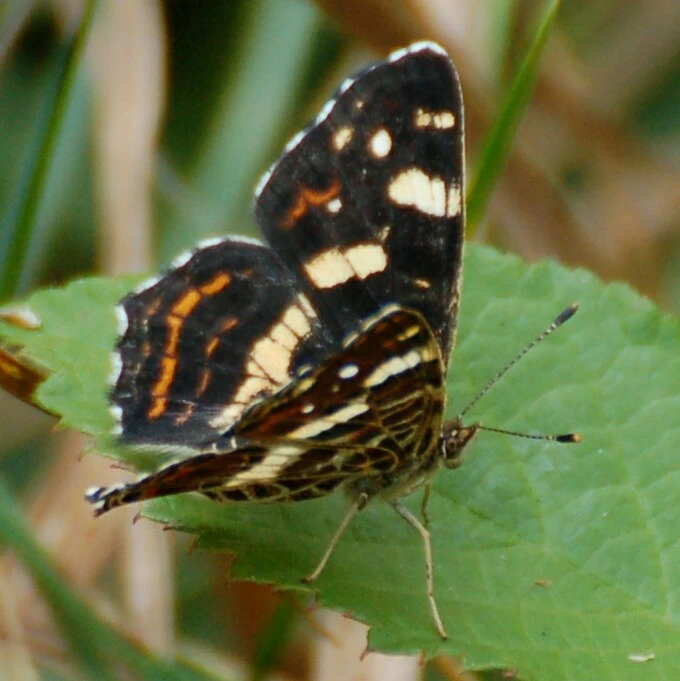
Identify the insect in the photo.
Araschnia levana
